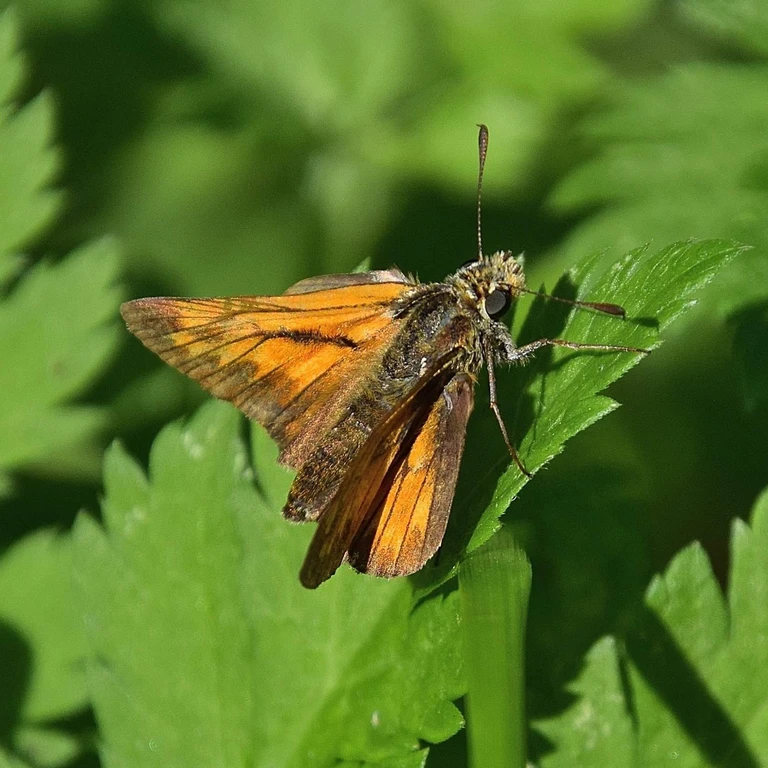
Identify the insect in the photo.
Ochlodes sylvanus (also Ochlodes venata)
